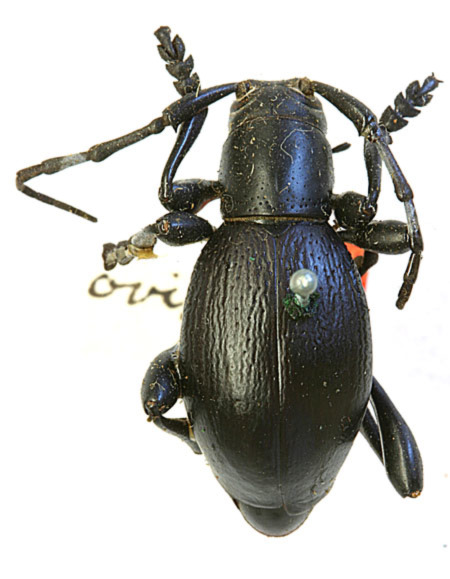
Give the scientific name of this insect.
Moneilema appressum (also Moneilema corrugans)
